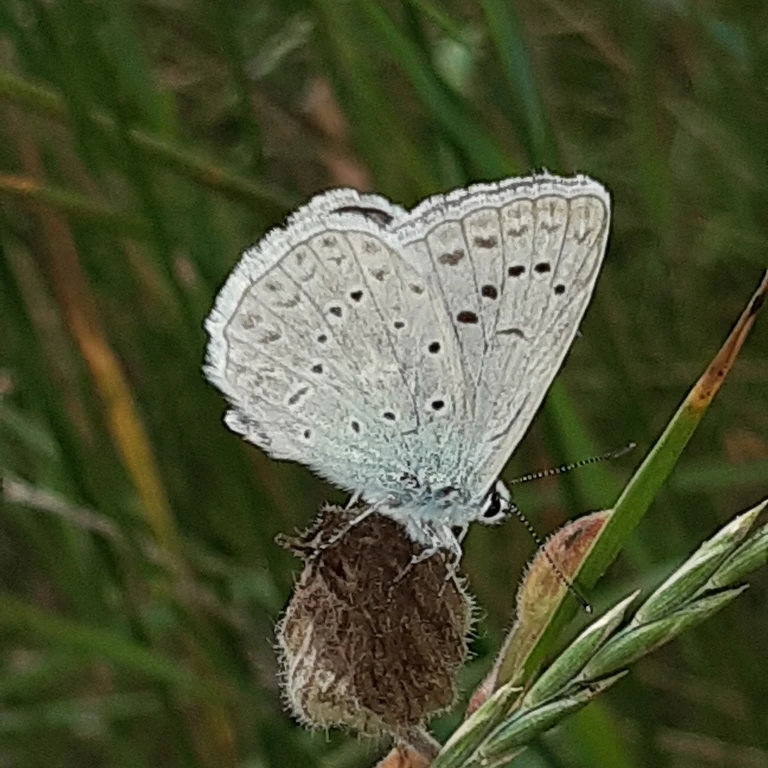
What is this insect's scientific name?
Polyommatus daphnis
